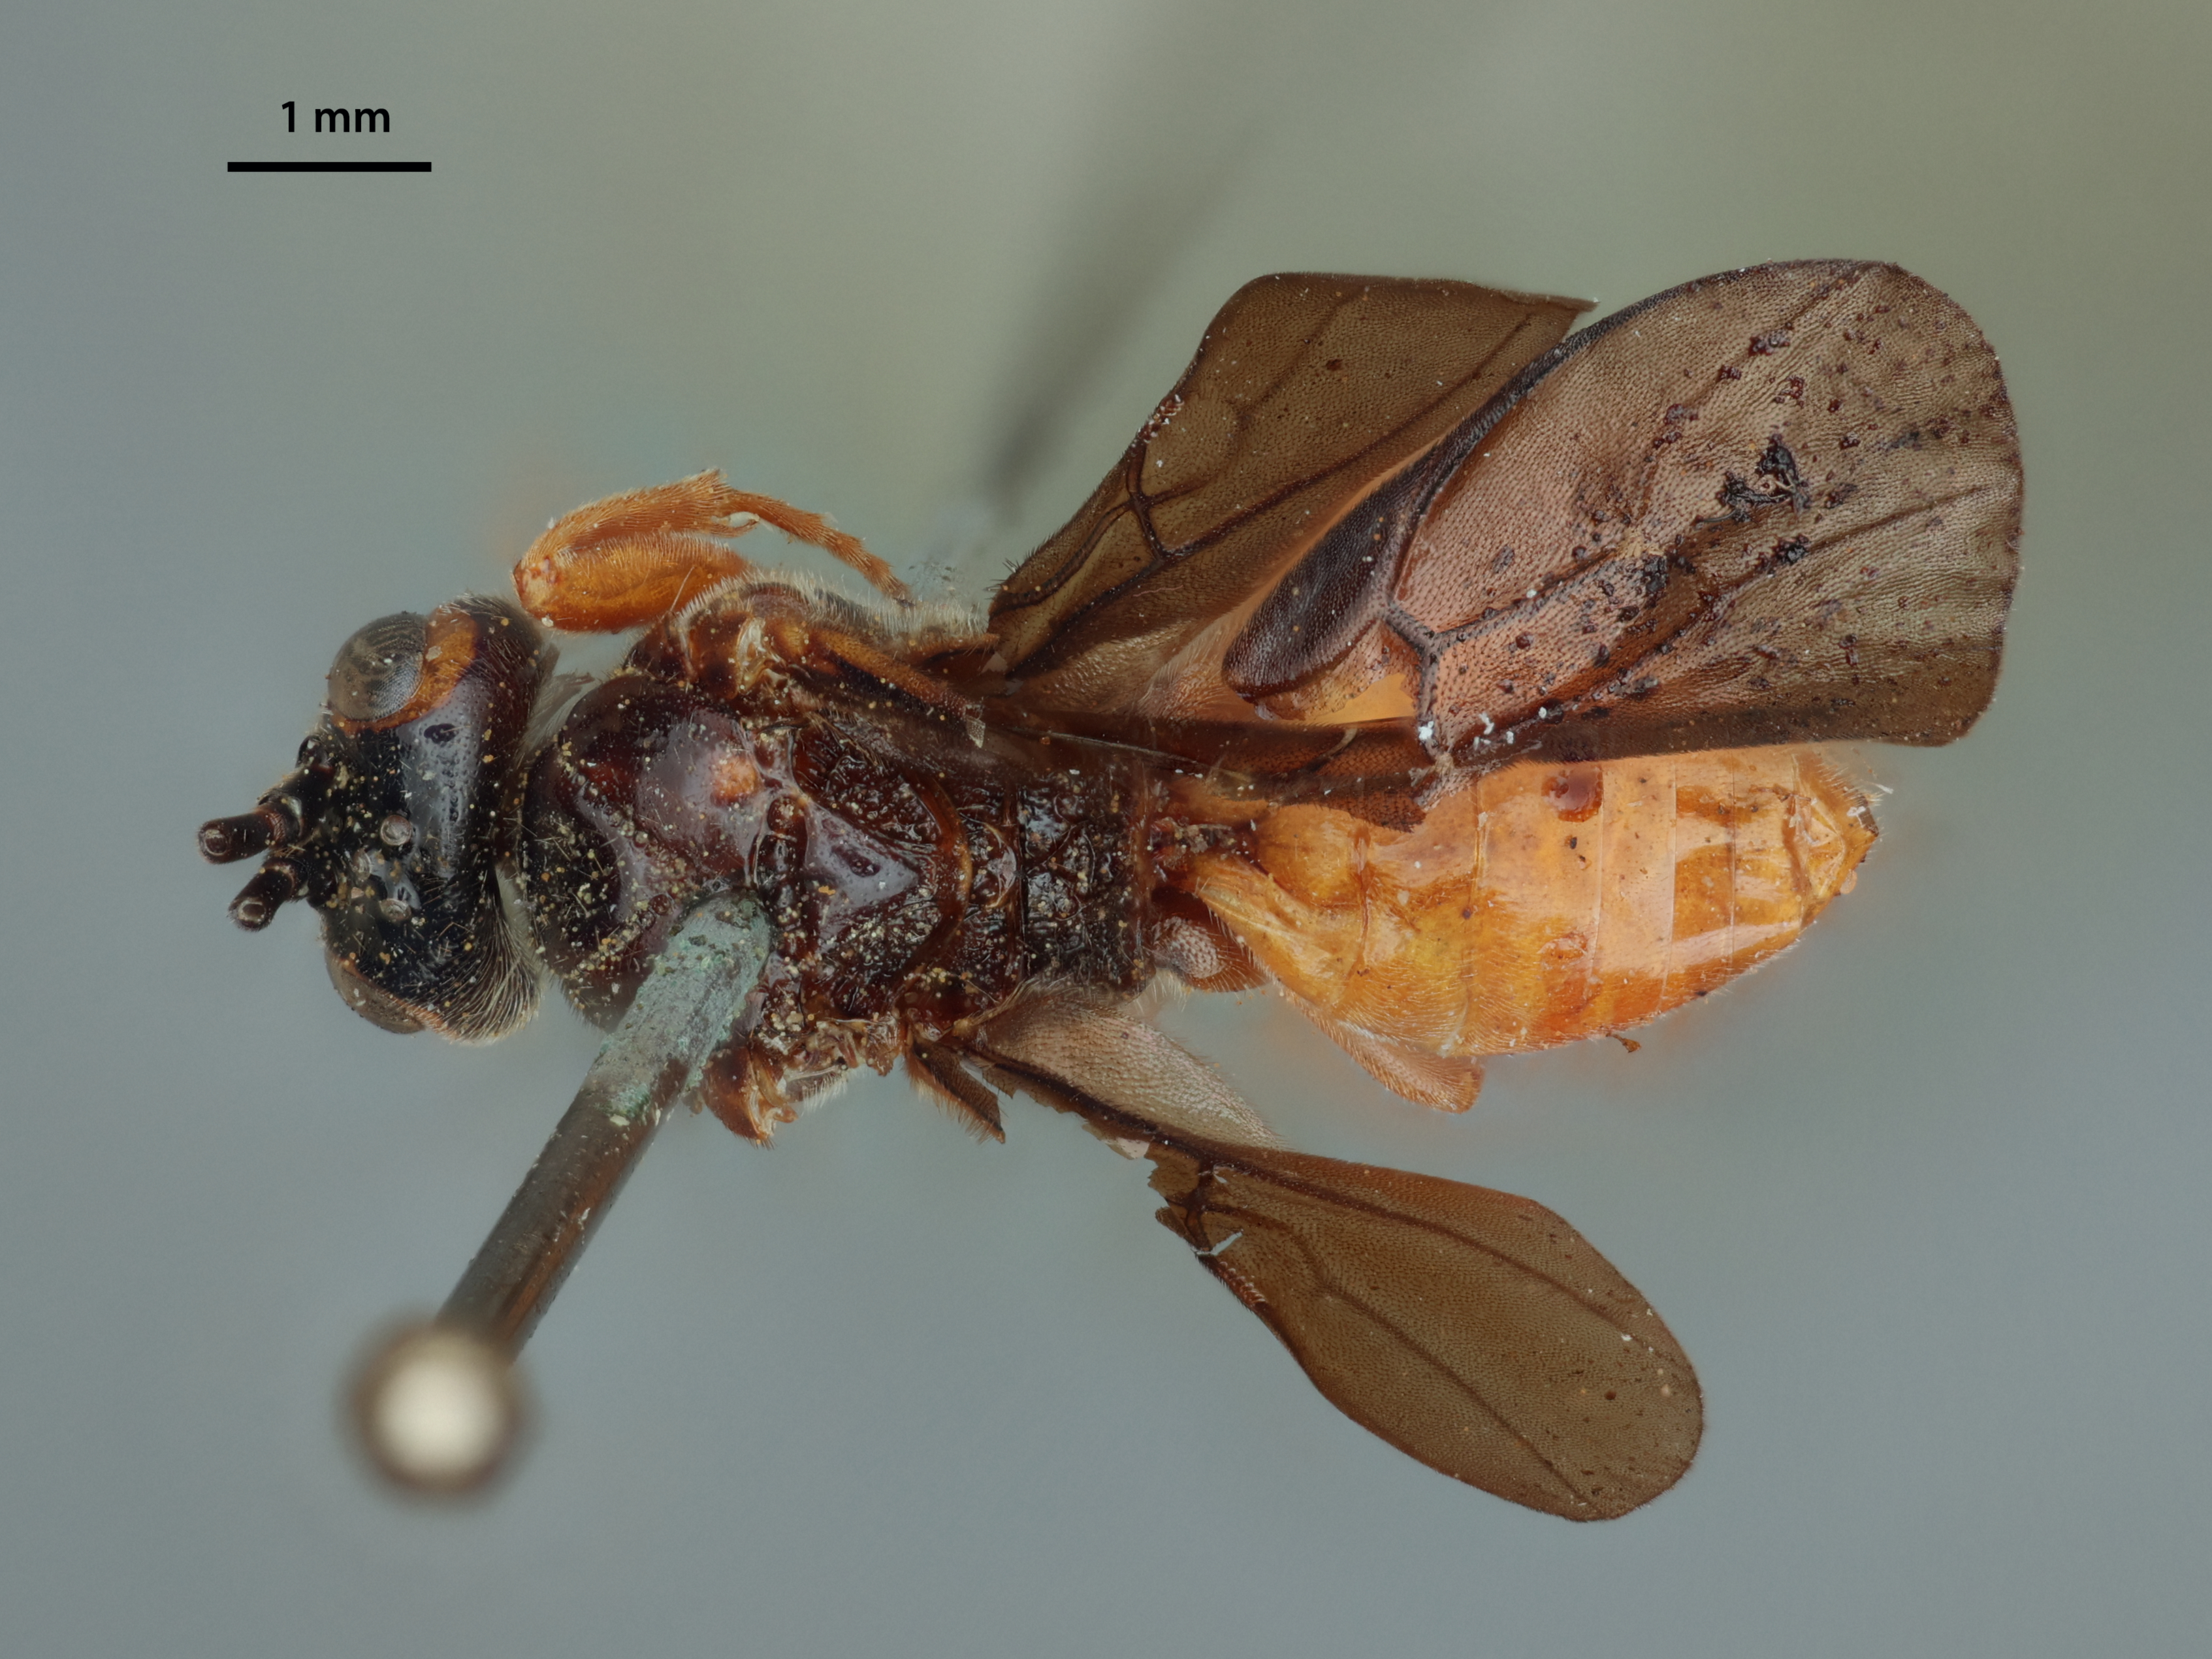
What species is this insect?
Cardiochiles nebrascensis
